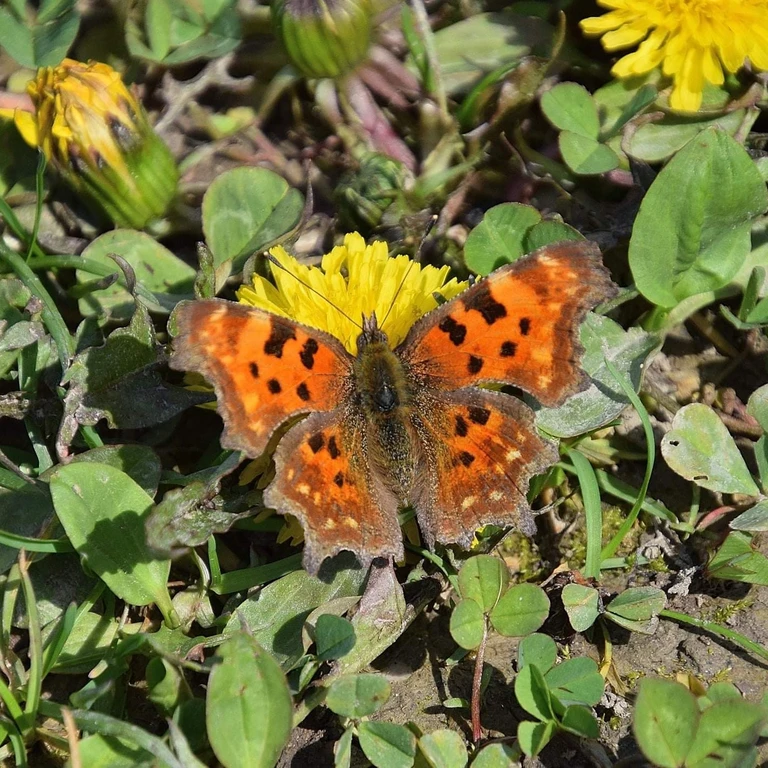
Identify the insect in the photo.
Polygonia c-album
